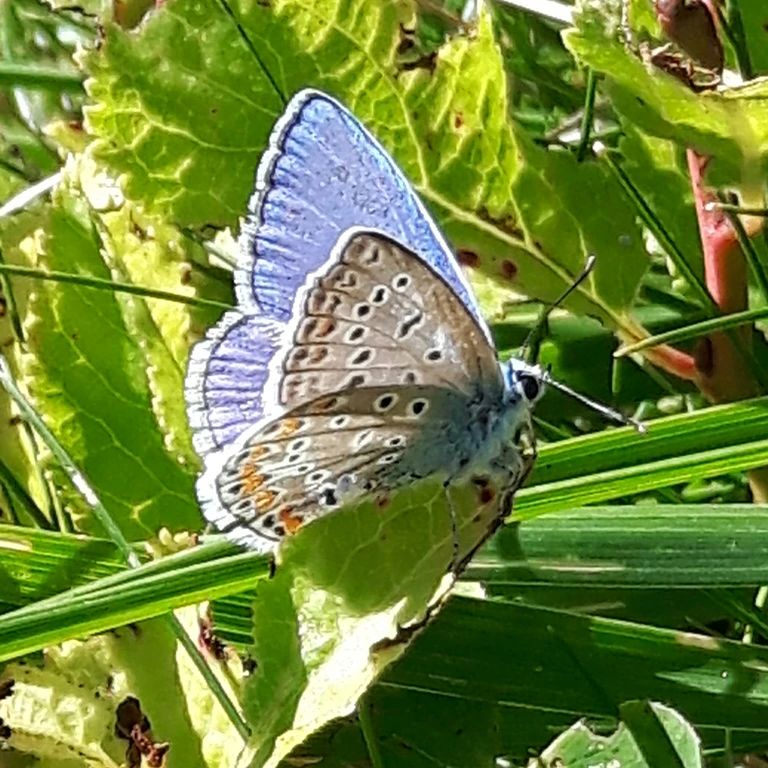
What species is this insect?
Polyommatus icarus
